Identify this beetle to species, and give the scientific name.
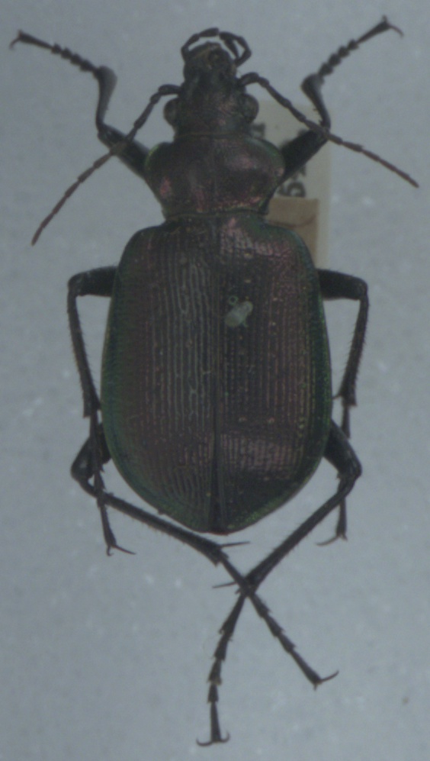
Calosoma inquisitor
